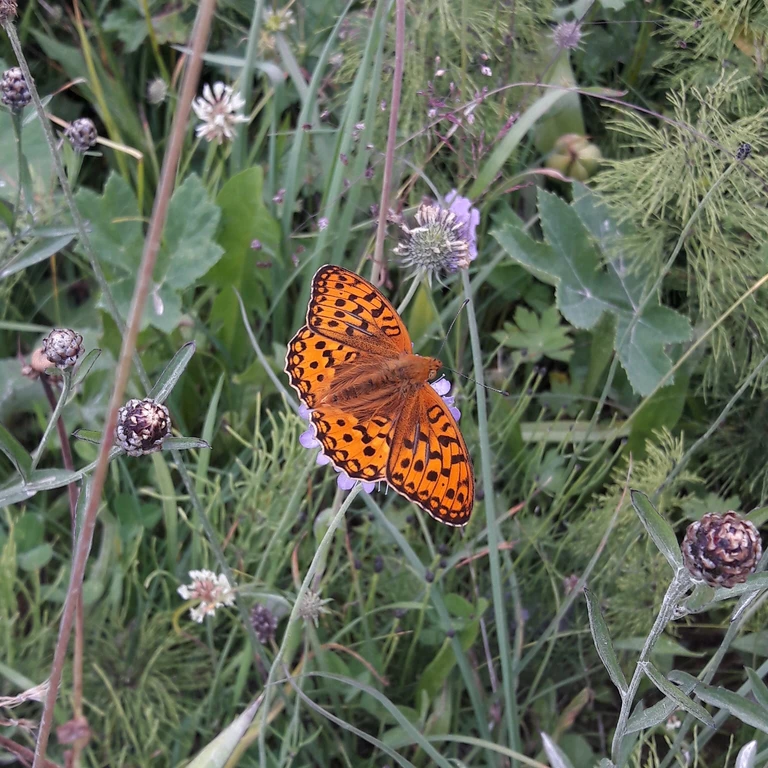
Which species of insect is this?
Fabriciana adippe
